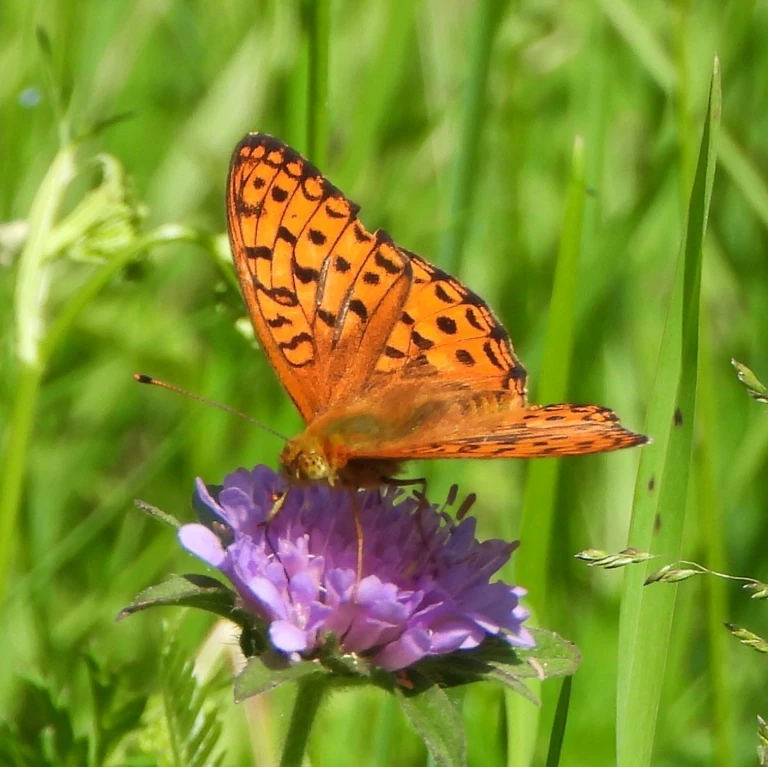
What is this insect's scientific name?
Fabriciana adippe
